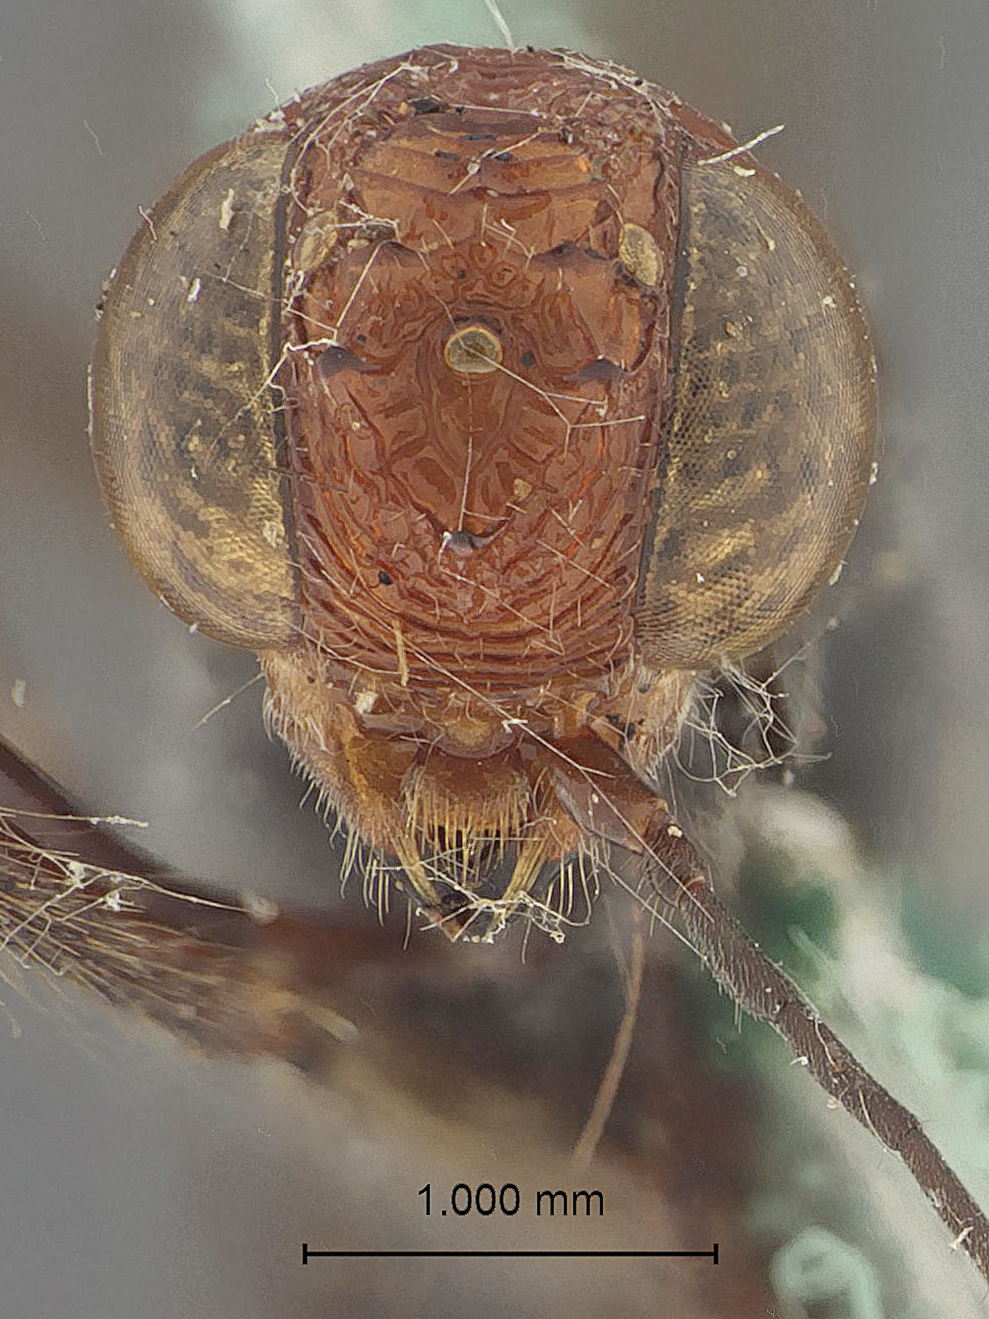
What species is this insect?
Stephanus nigripes
